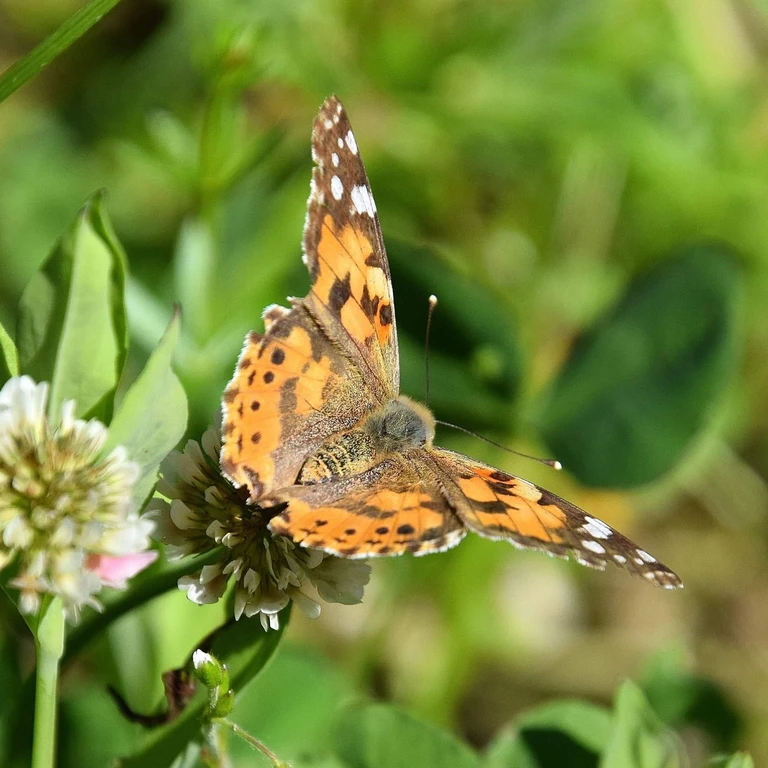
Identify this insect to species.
Vanessa cardui
